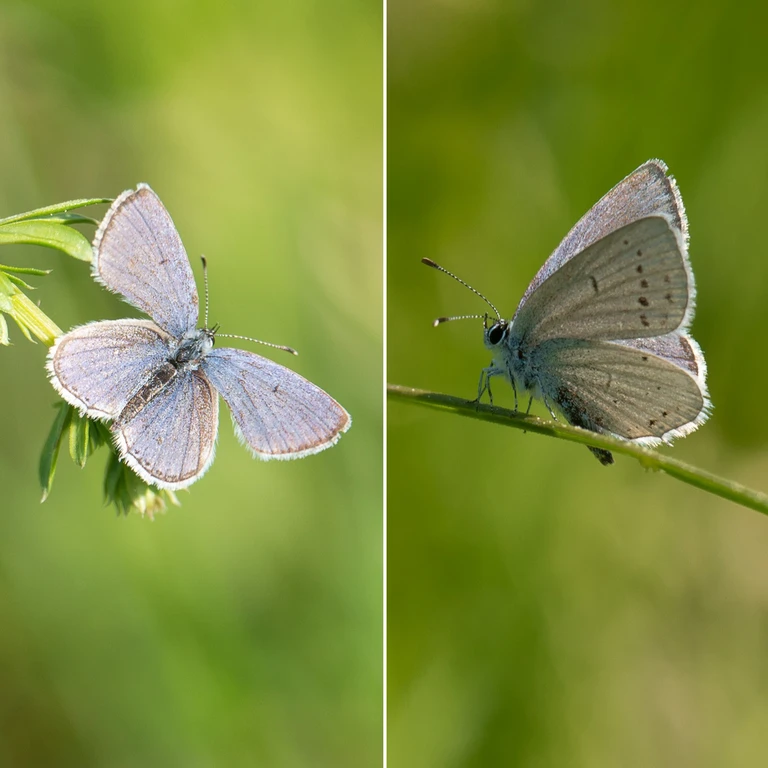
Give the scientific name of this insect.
Cupido decolorata (also Elkalyce decolorata)
